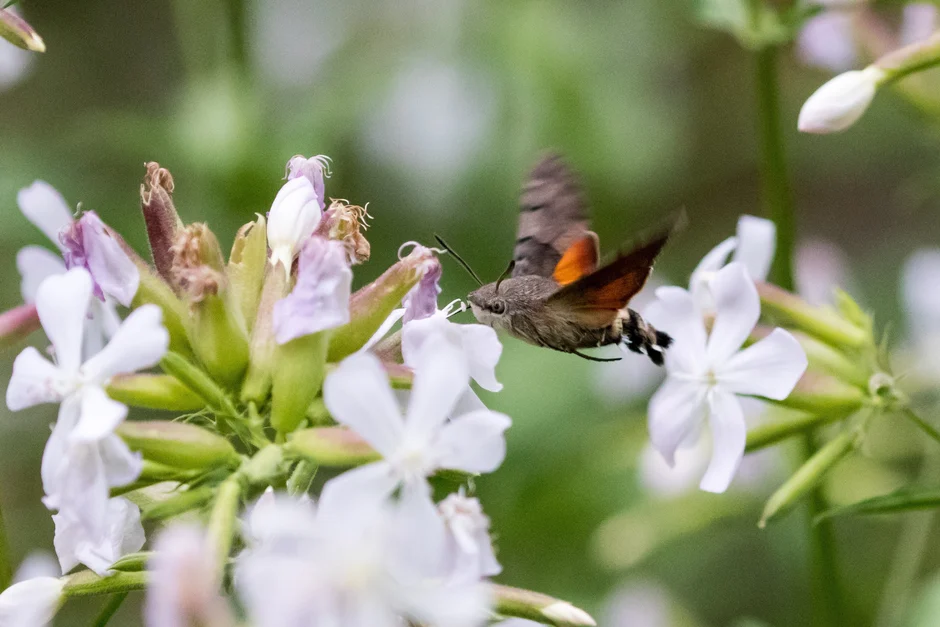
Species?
Macroglossum stellatarum
